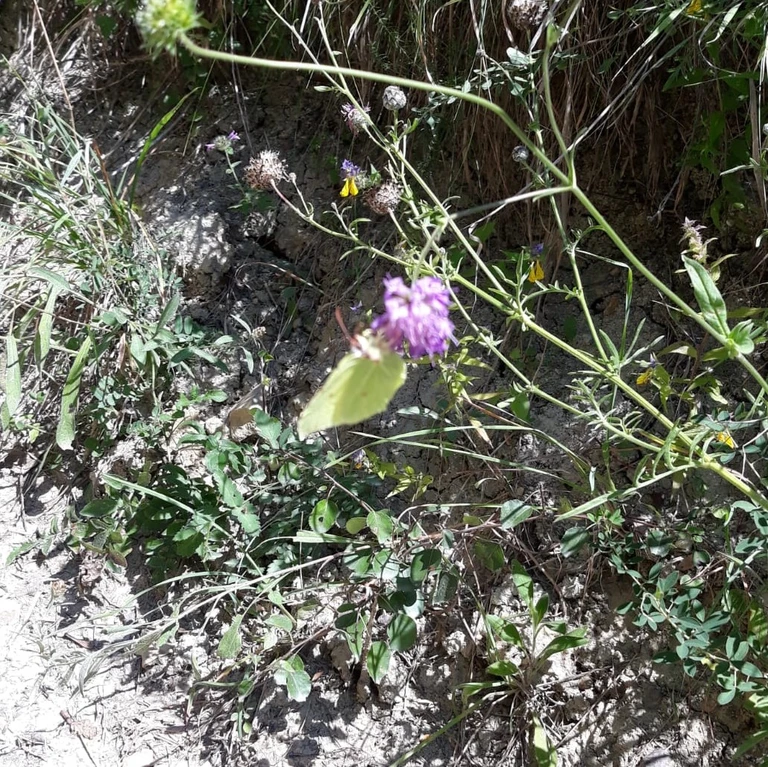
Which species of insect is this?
Gonepteryx rhamni
